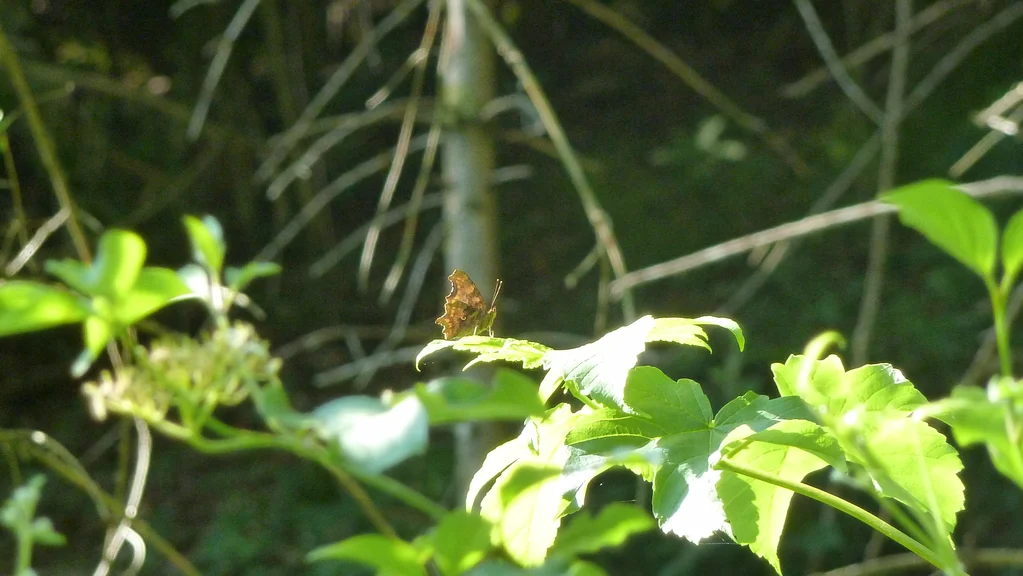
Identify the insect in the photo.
Polygonia c-album
